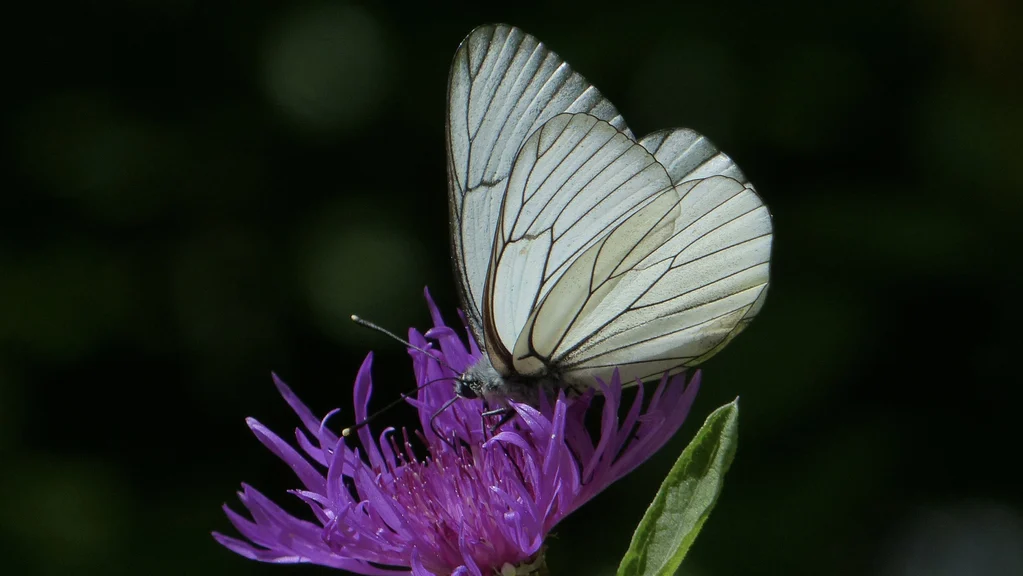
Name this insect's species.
Aporia crataegi
